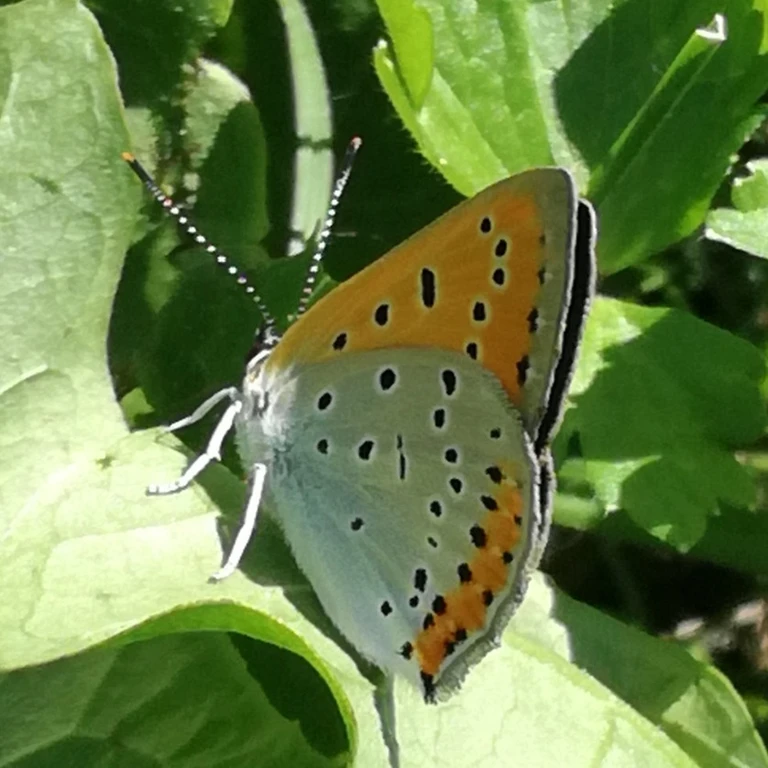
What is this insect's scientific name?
Lycaena dispar
